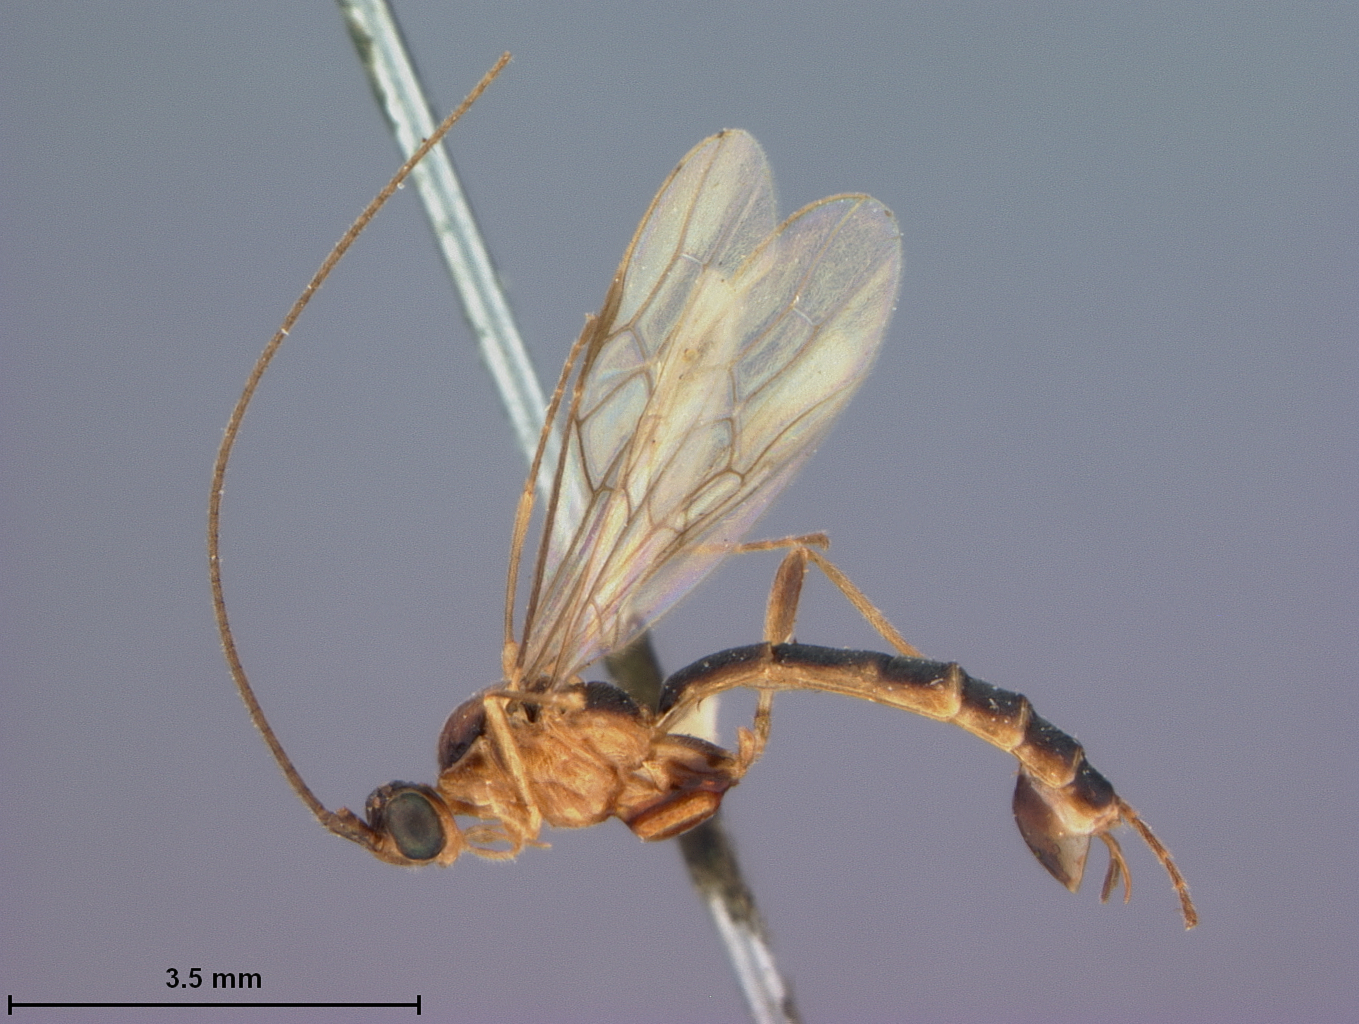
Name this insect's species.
Rhogas cameroni
